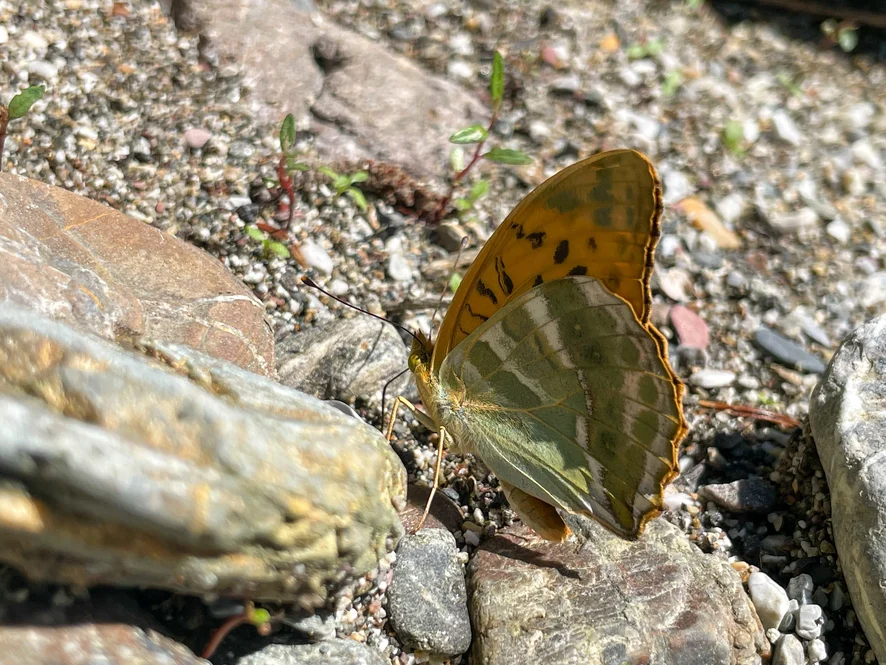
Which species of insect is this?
Argynnis paphia
